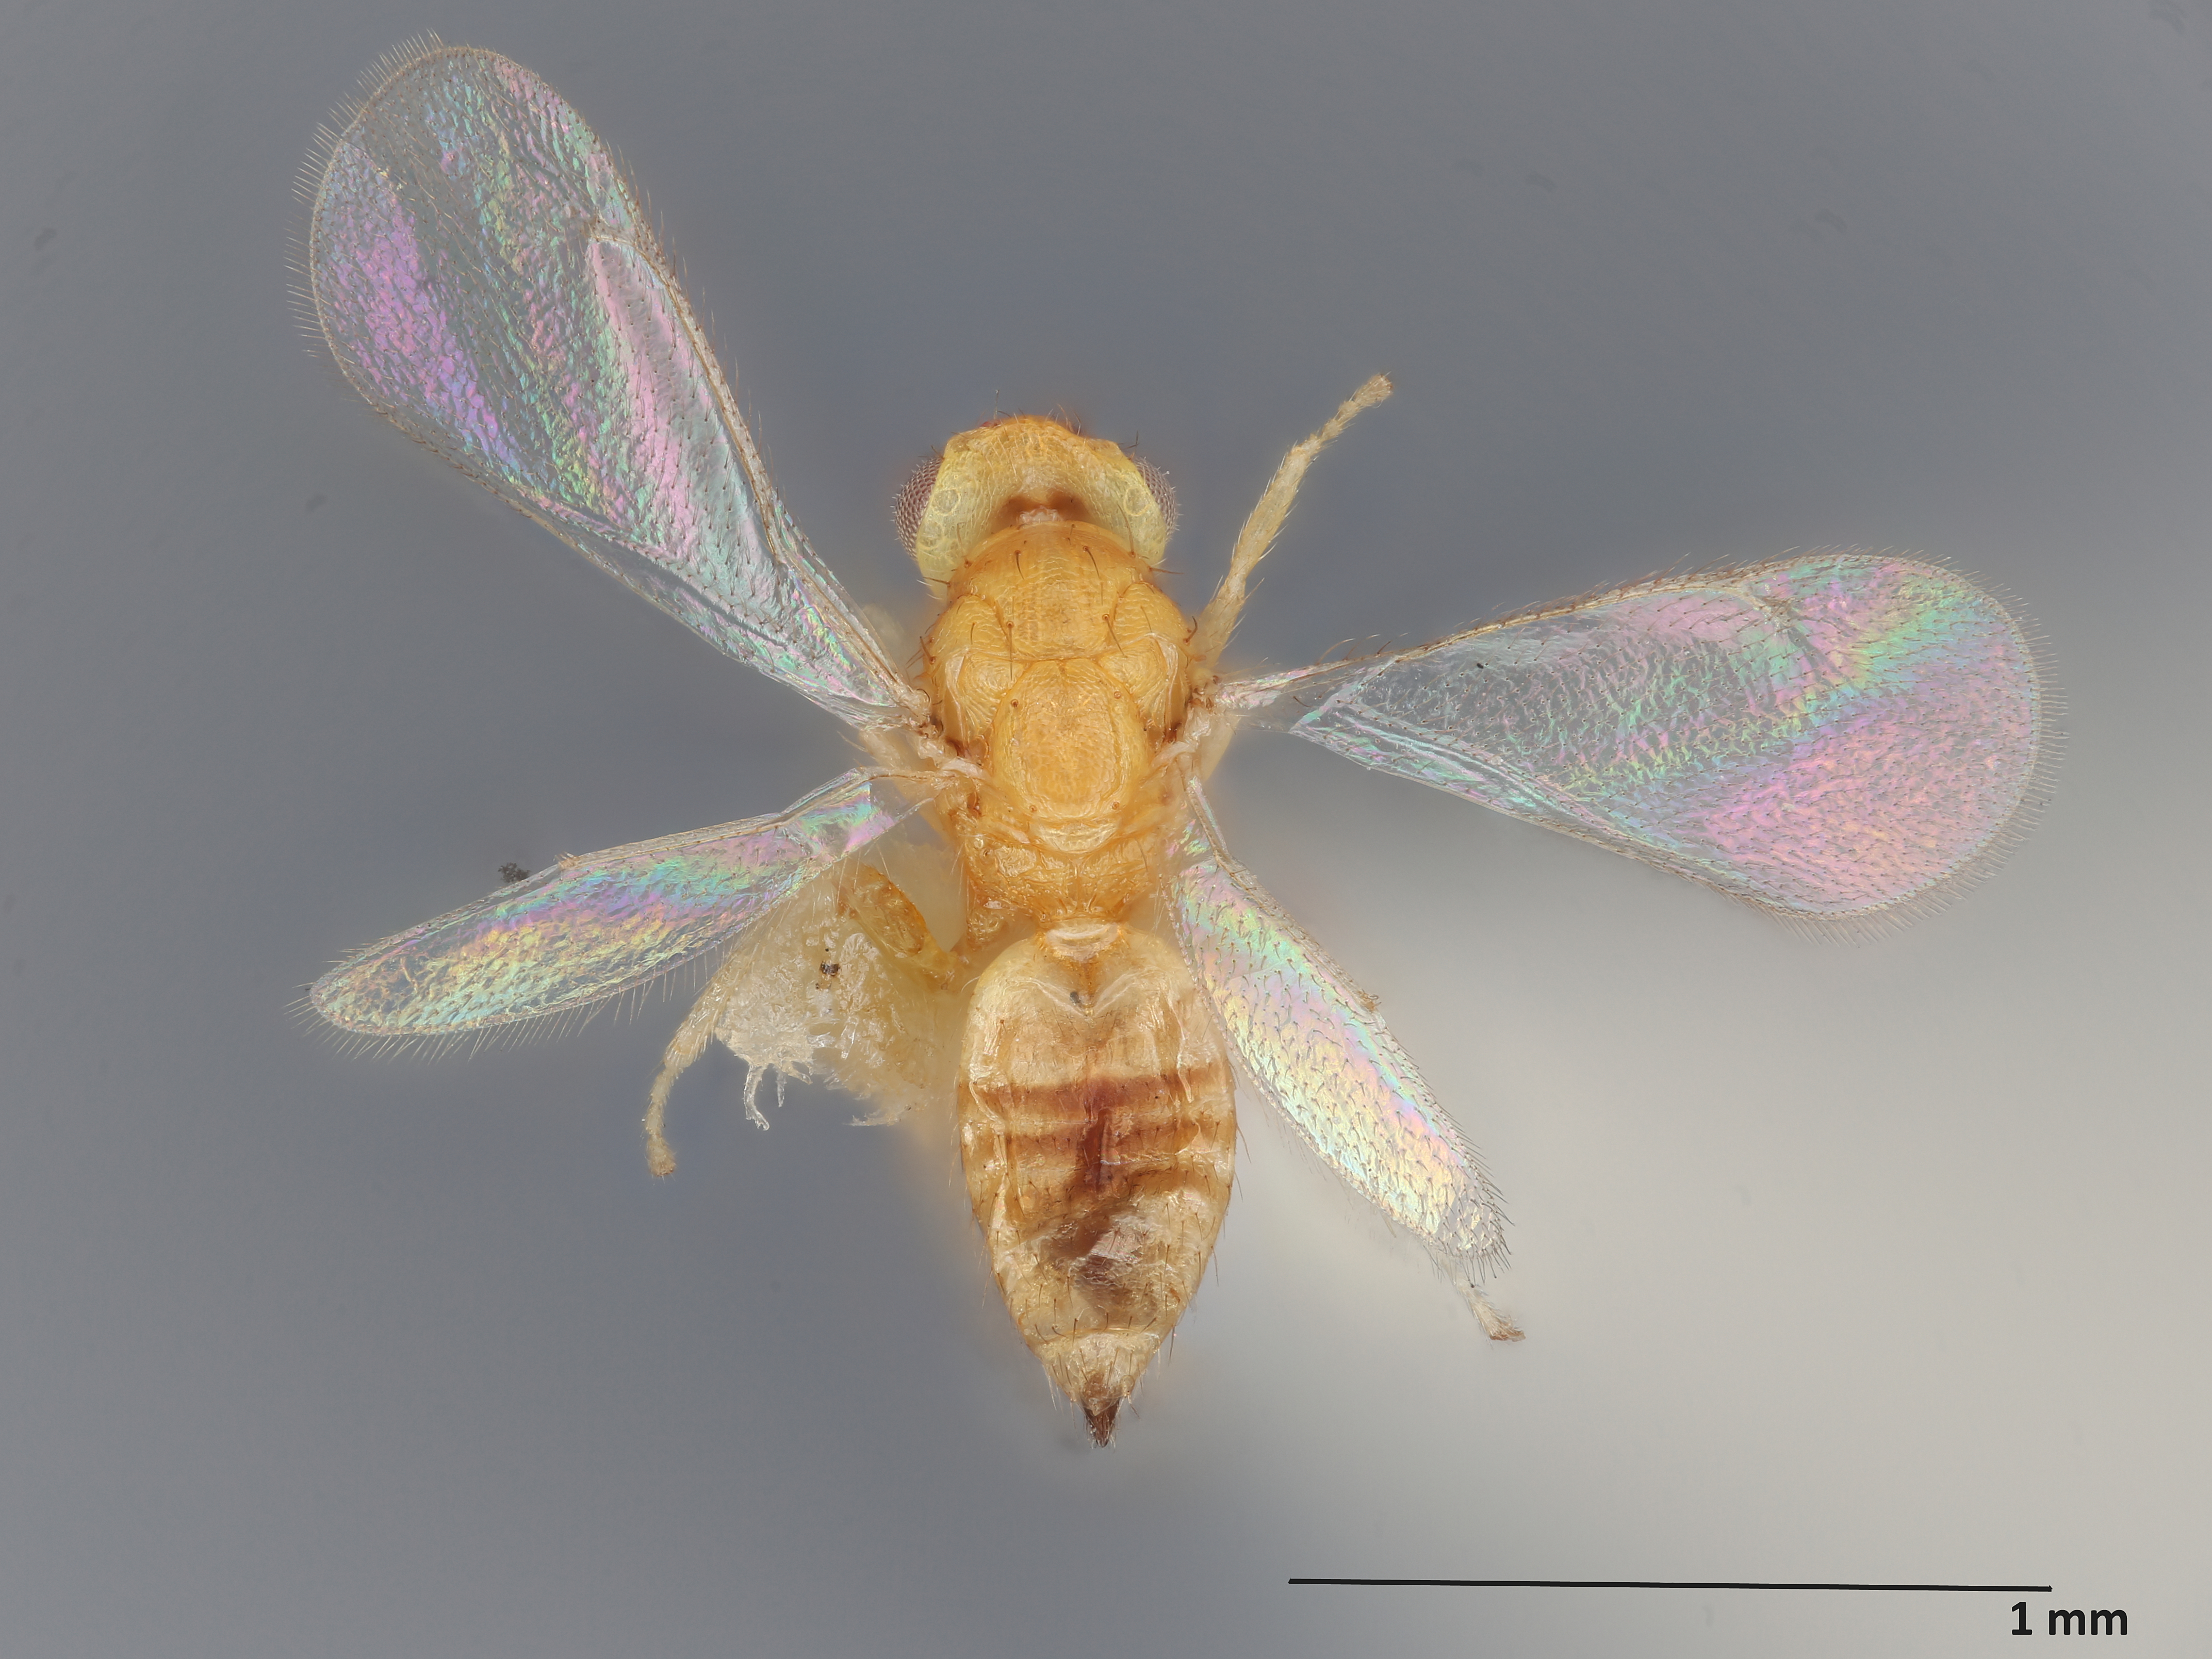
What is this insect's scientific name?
Cirrospilus ingenuus
